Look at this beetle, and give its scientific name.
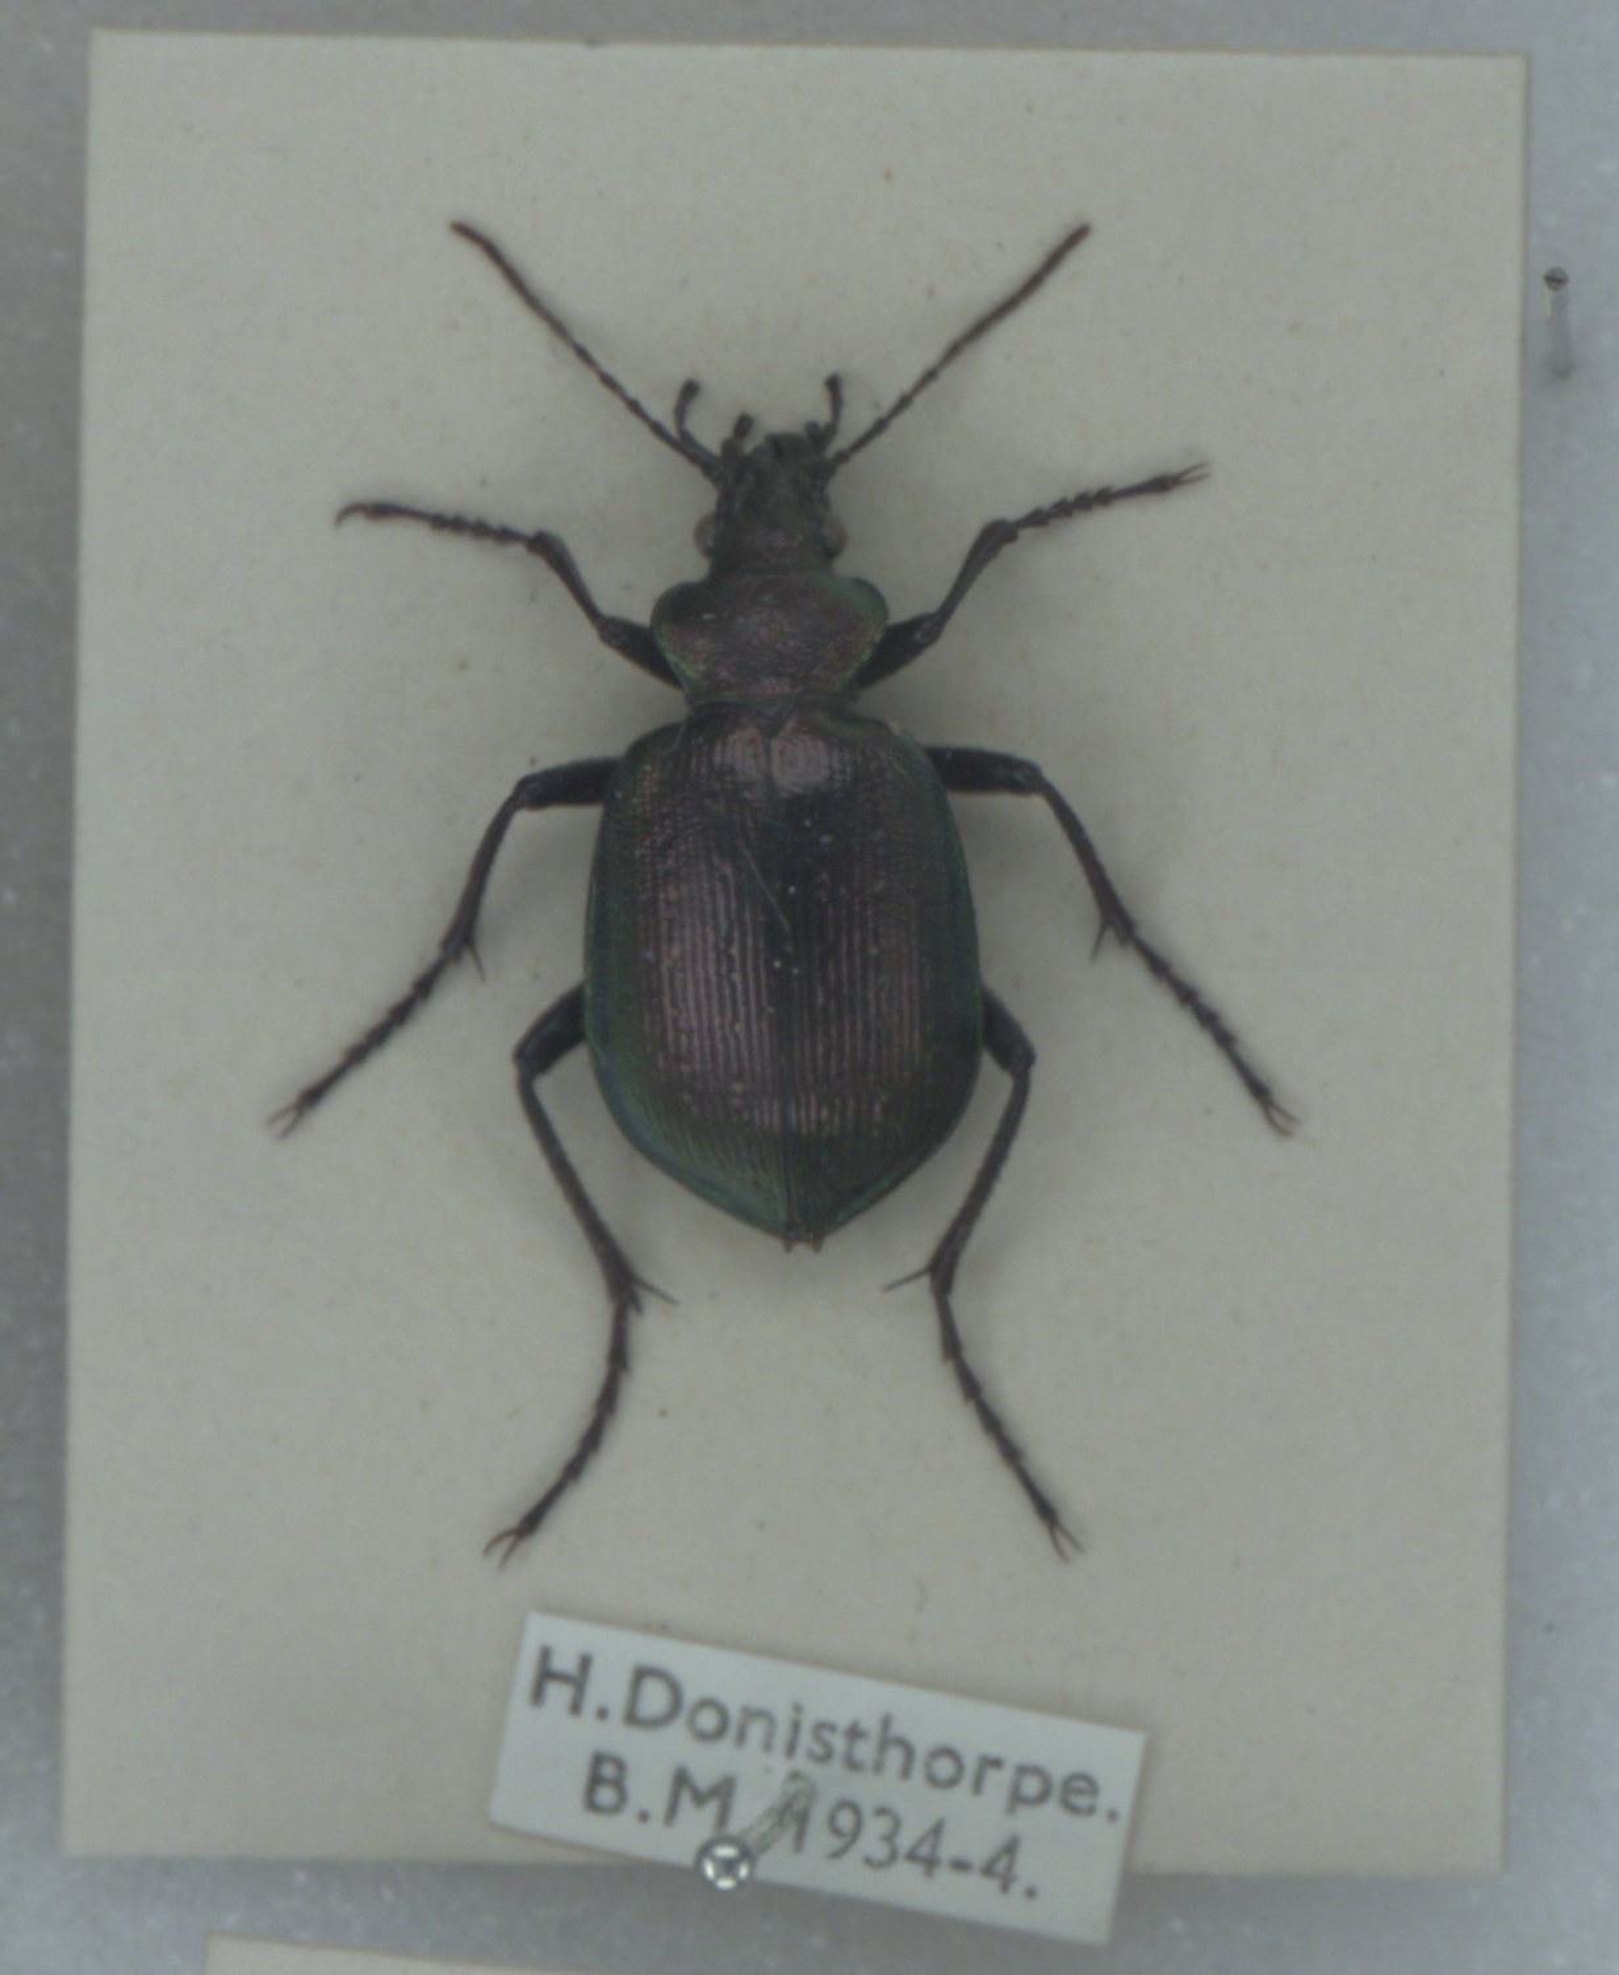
Calosoma inquisitor
